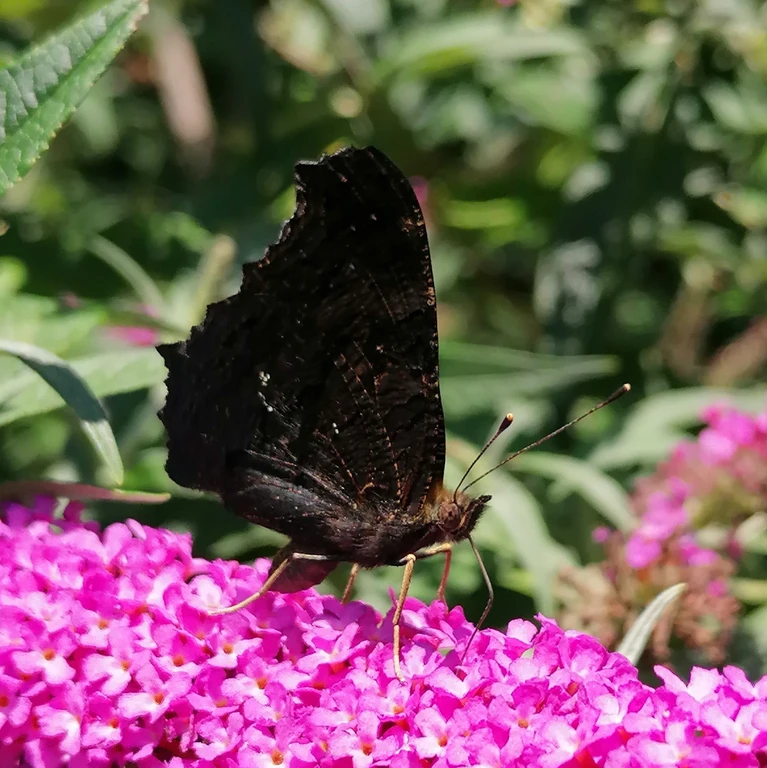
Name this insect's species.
Aglais io
